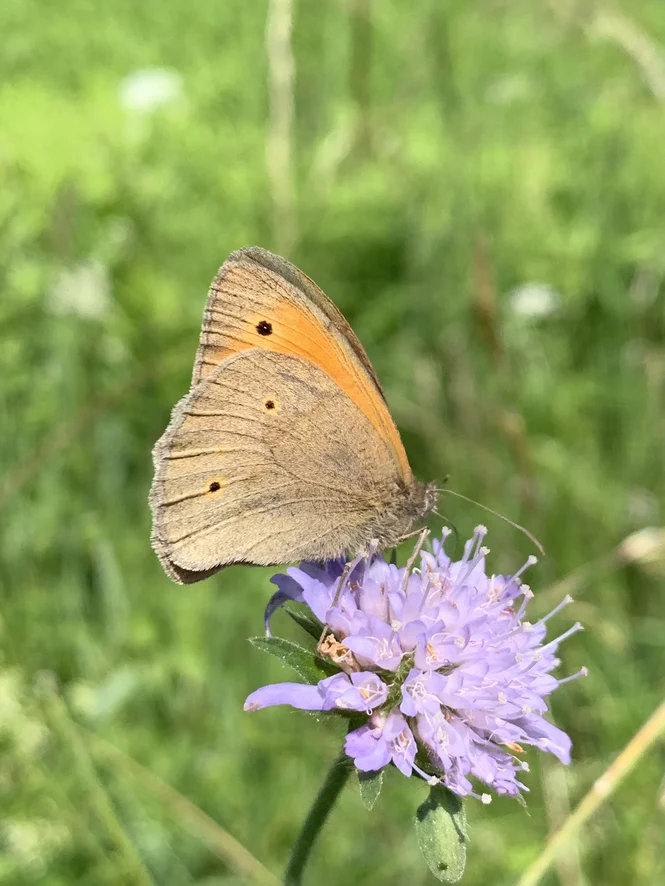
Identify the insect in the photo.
Maniola jurtina
